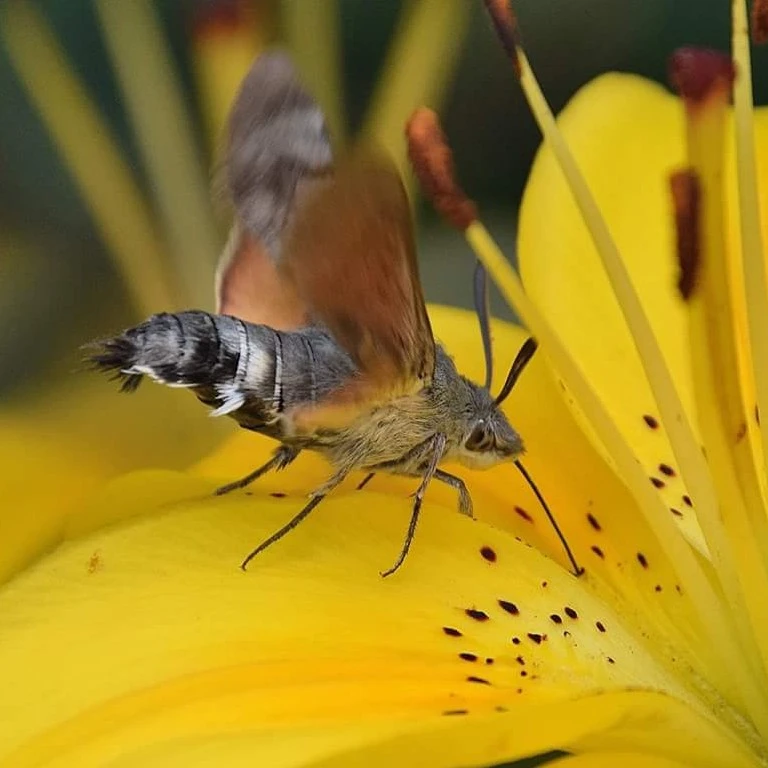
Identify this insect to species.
Macroglossum stellatarum
